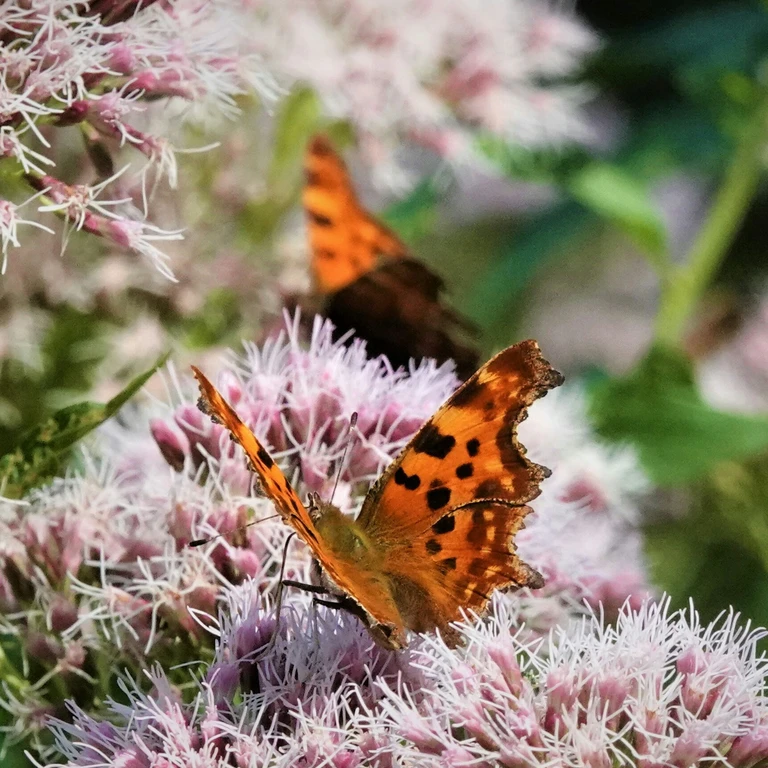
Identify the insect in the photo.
Polygonia c-album
